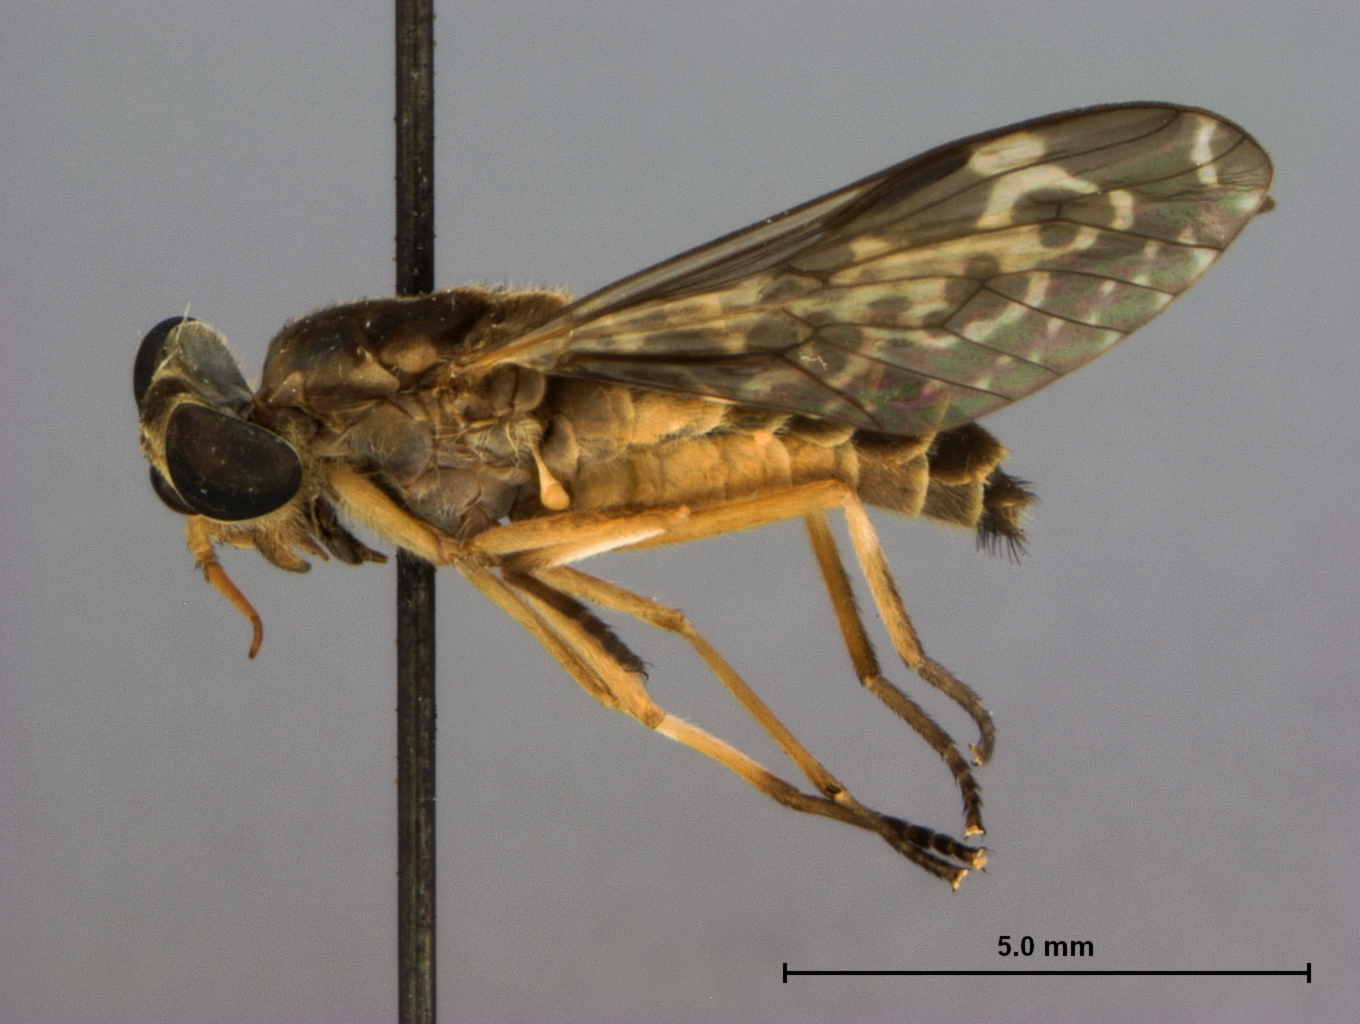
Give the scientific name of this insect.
Haematopota biorbis
